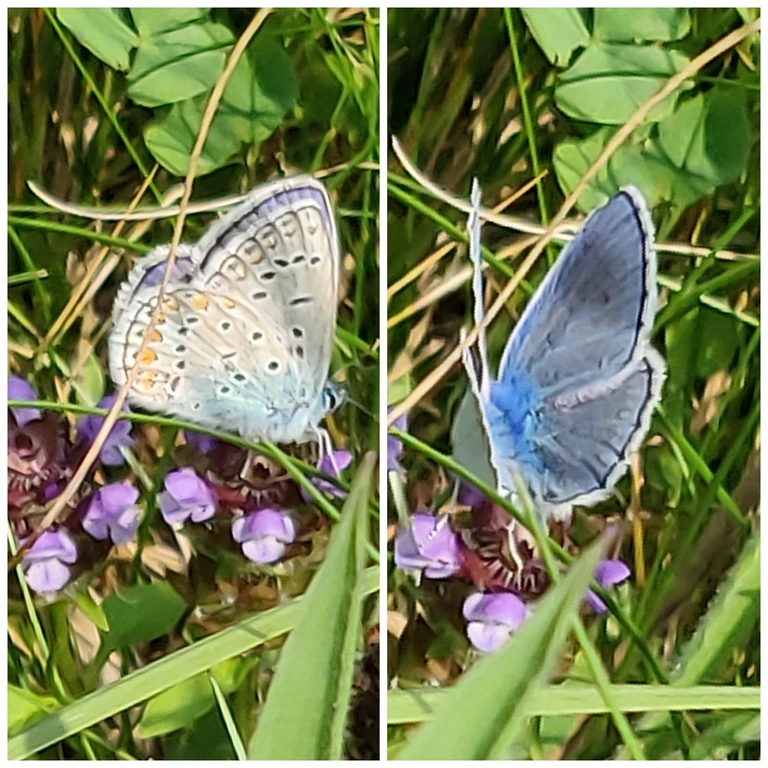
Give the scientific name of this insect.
Polyommatus icarus
